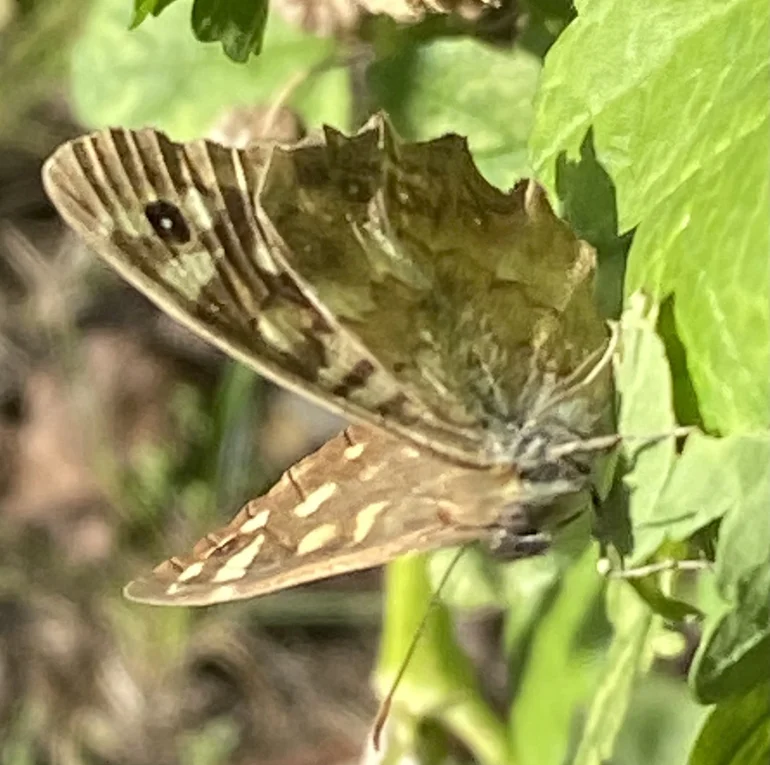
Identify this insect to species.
Pararge aegeria
